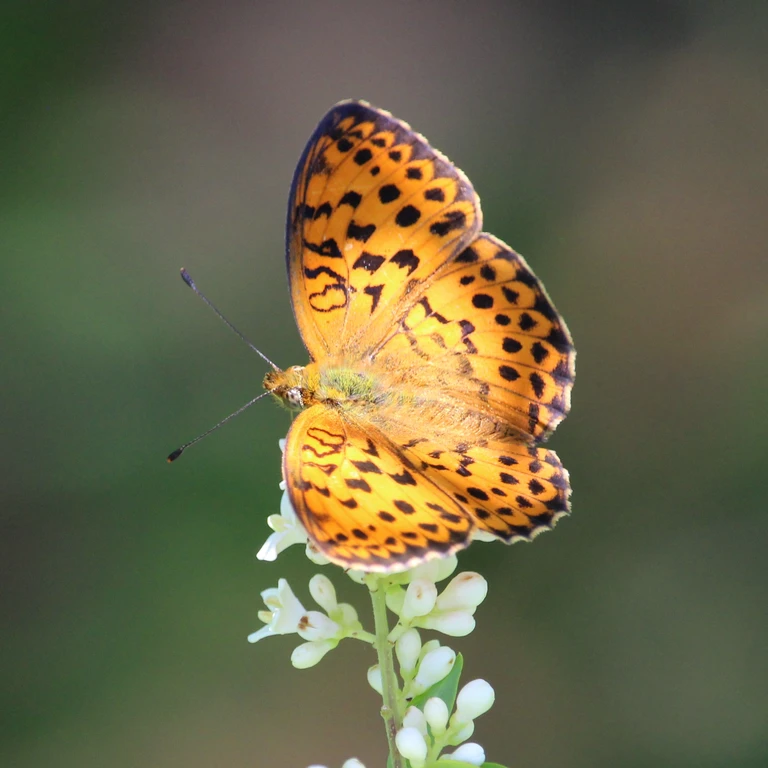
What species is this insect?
Brenthis daphne
